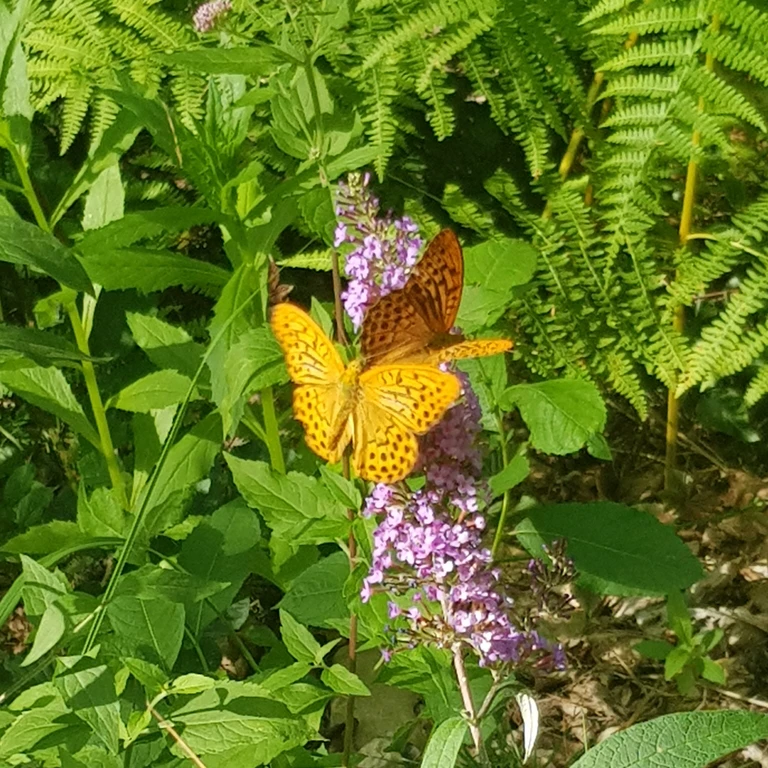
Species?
Argynnis paphia
